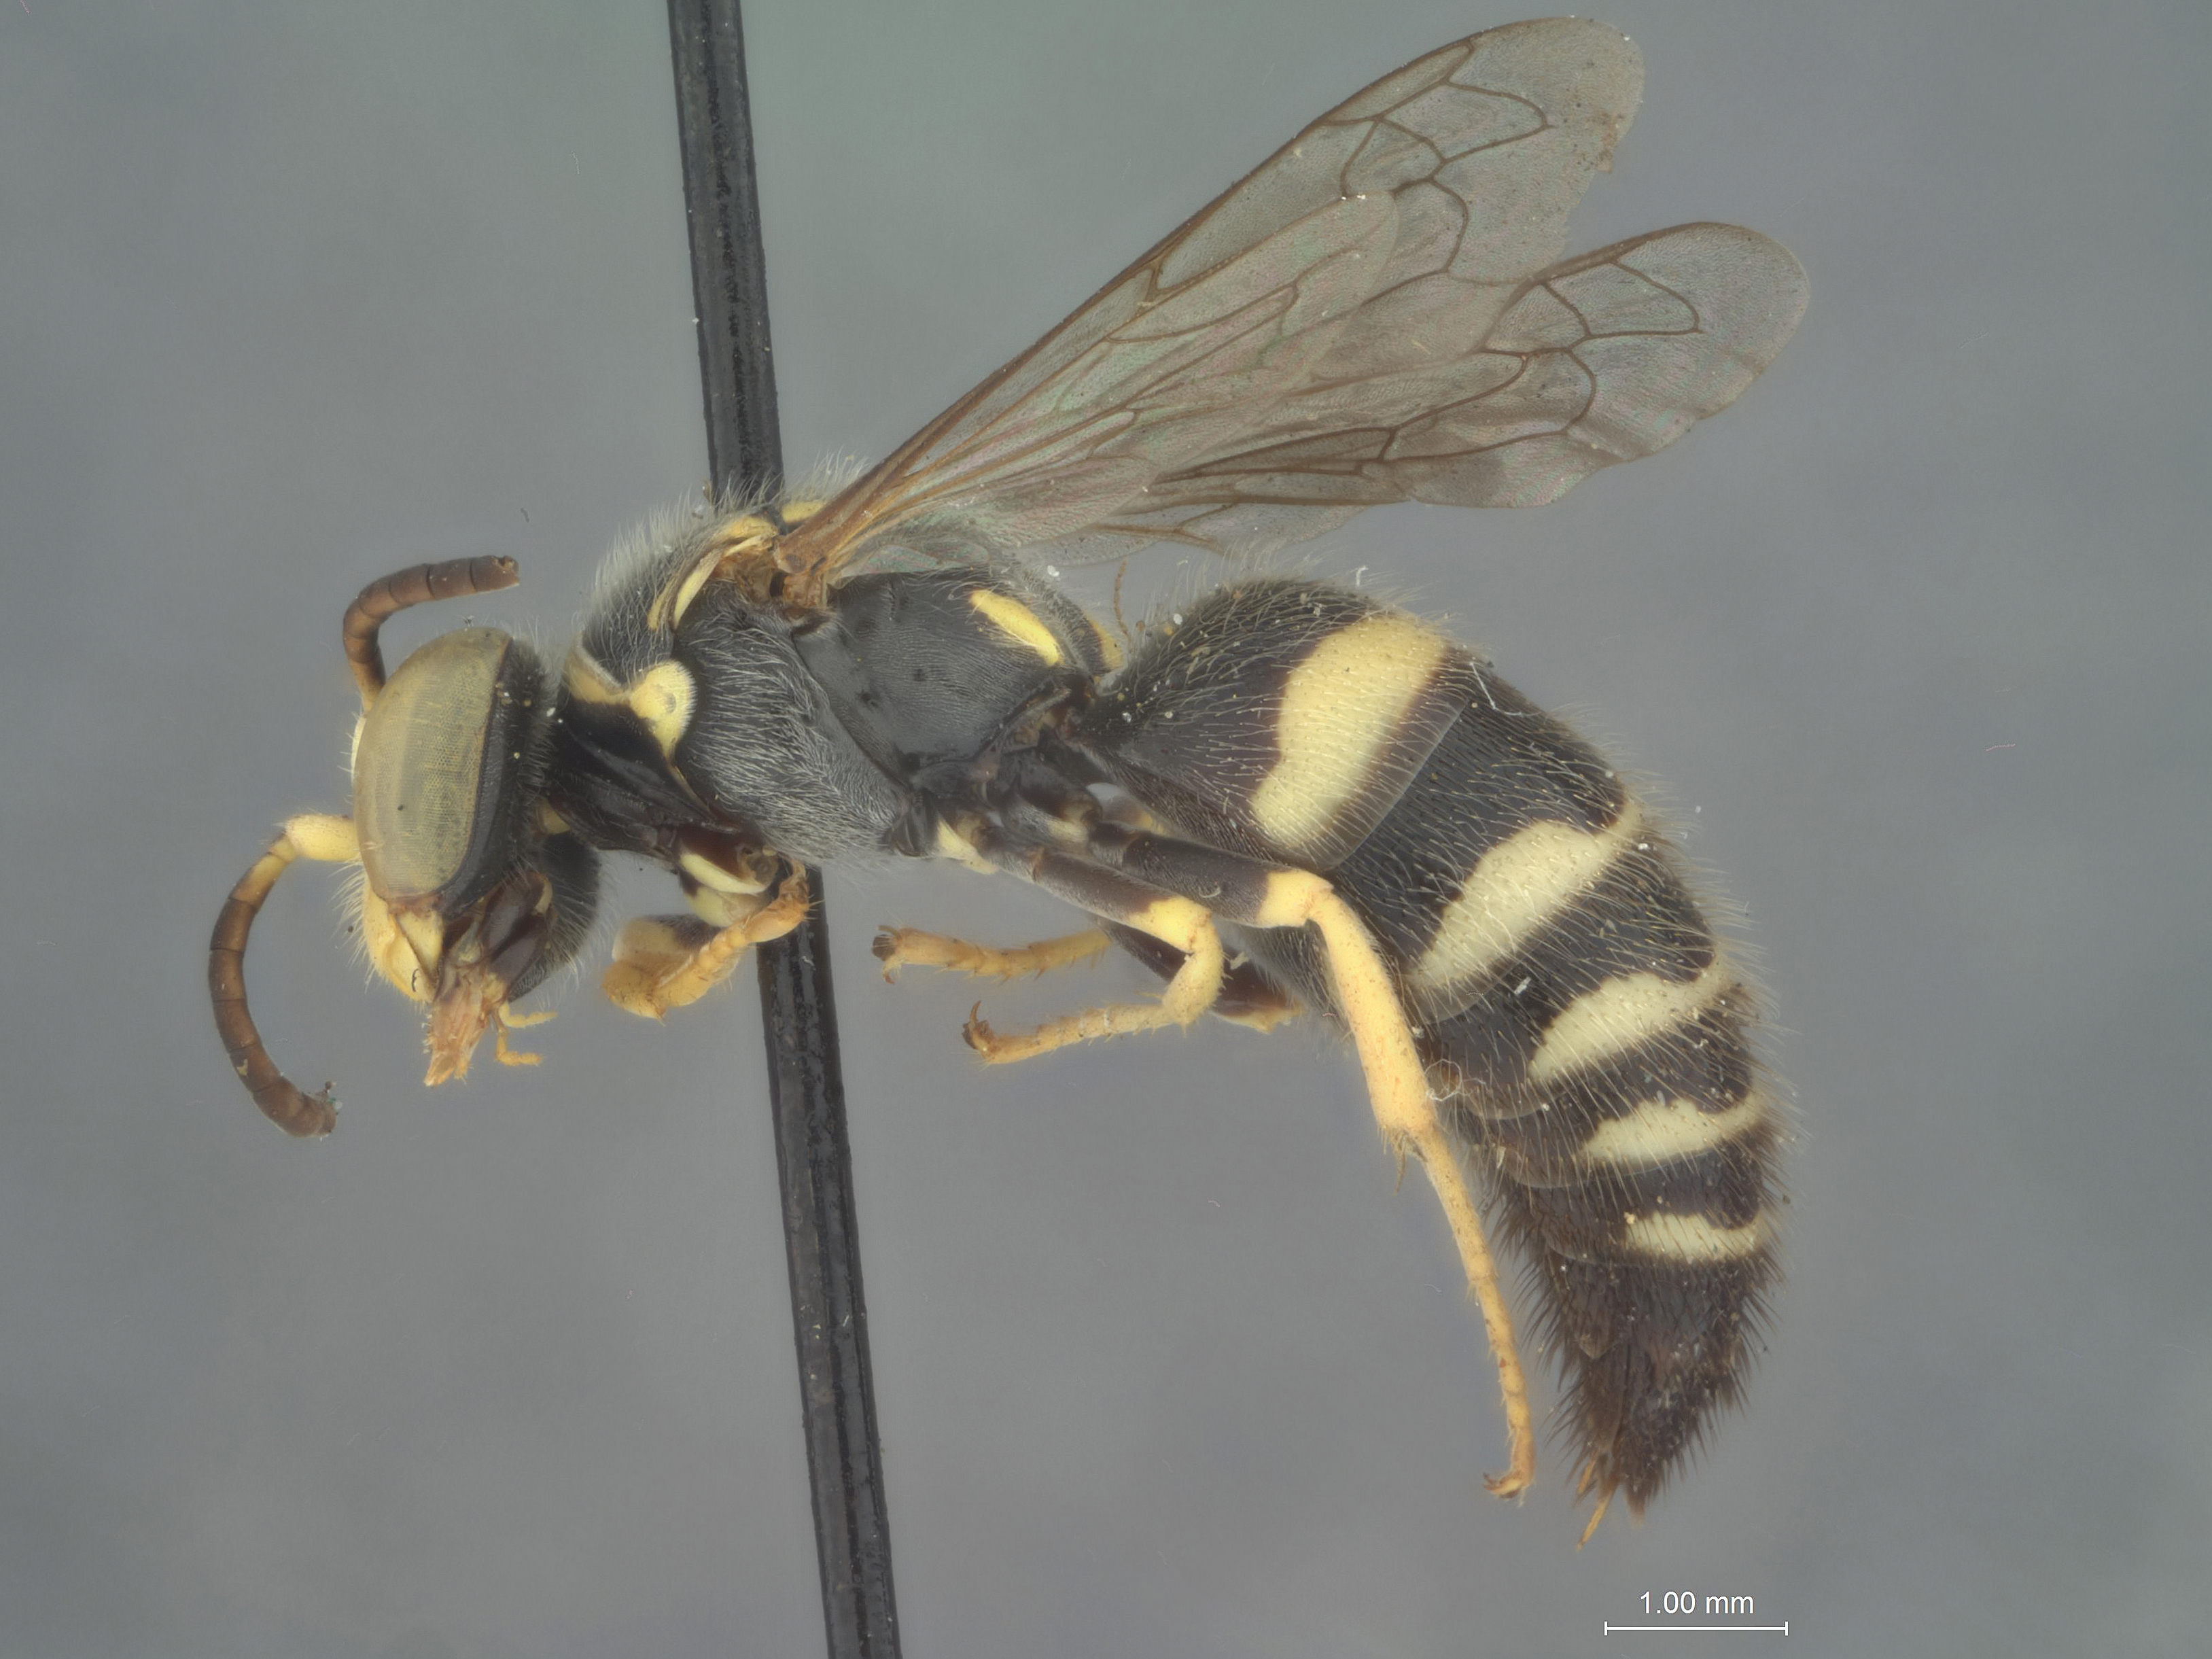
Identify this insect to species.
Bembecinus nanus
